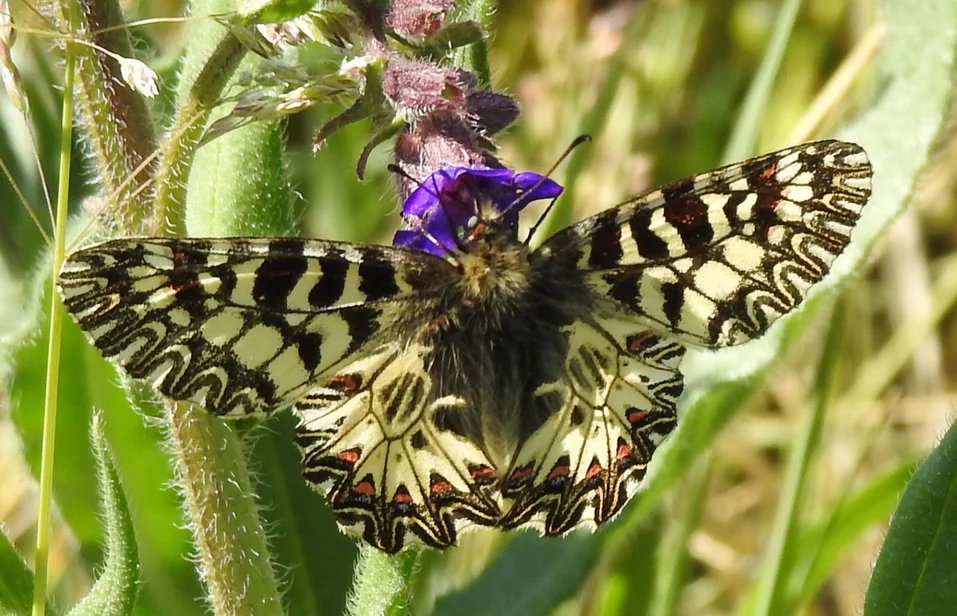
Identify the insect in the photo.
Zerynthia polyxena
